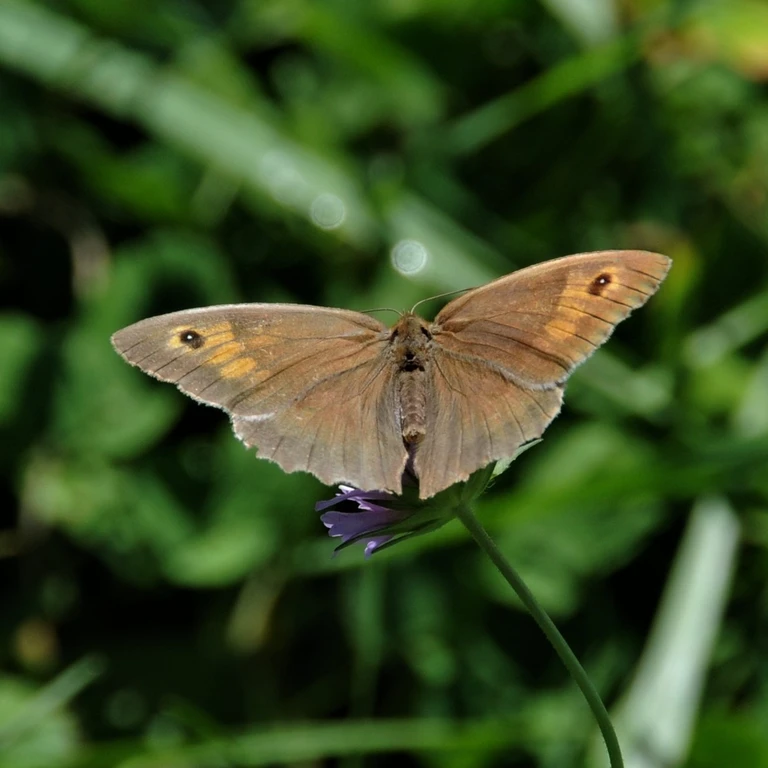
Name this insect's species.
Maniola jurtina
